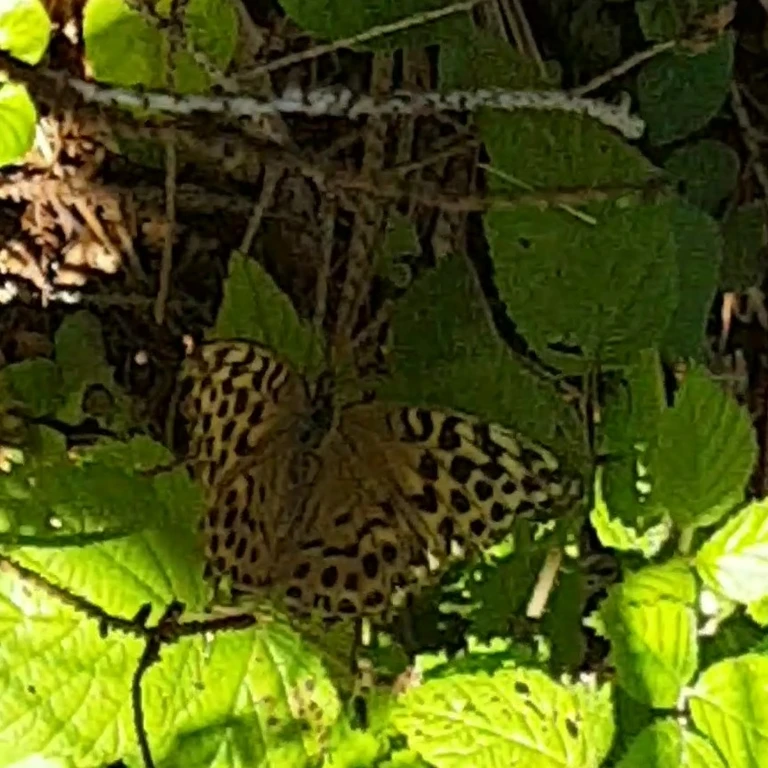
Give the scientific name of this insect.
Argynnis paphia
